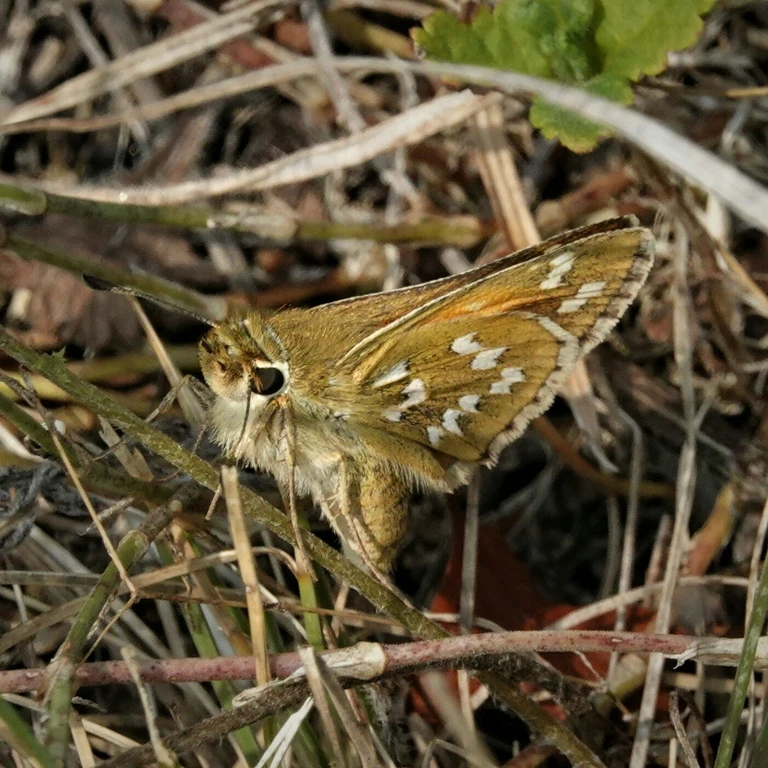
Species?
Hesperia comma
